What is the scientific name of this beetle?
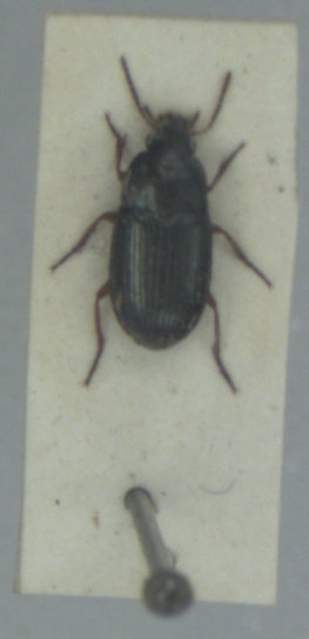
Amara lucida
